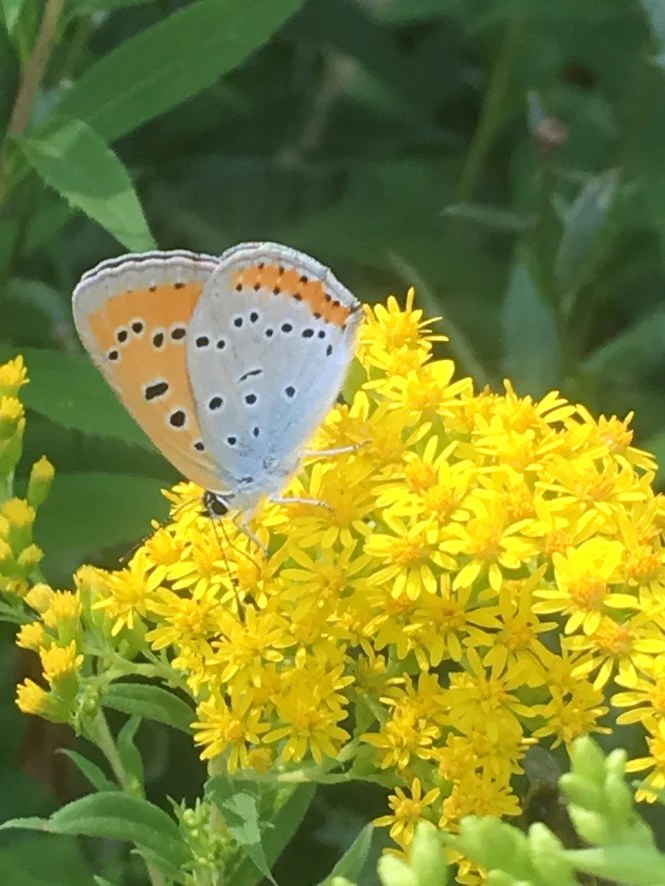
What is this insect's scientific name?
Lycaena dispar
